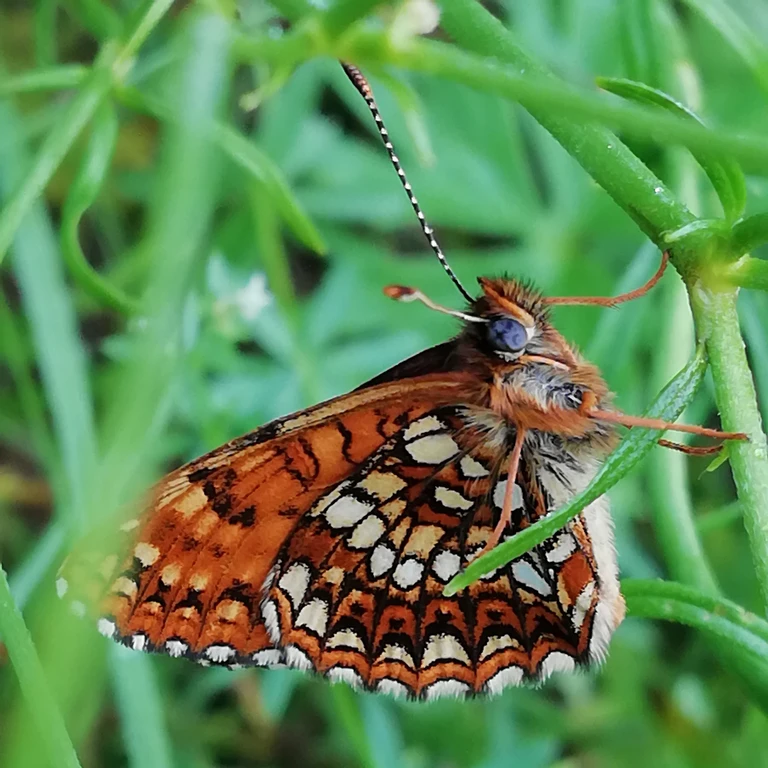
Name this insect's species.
Melitaea diamina
